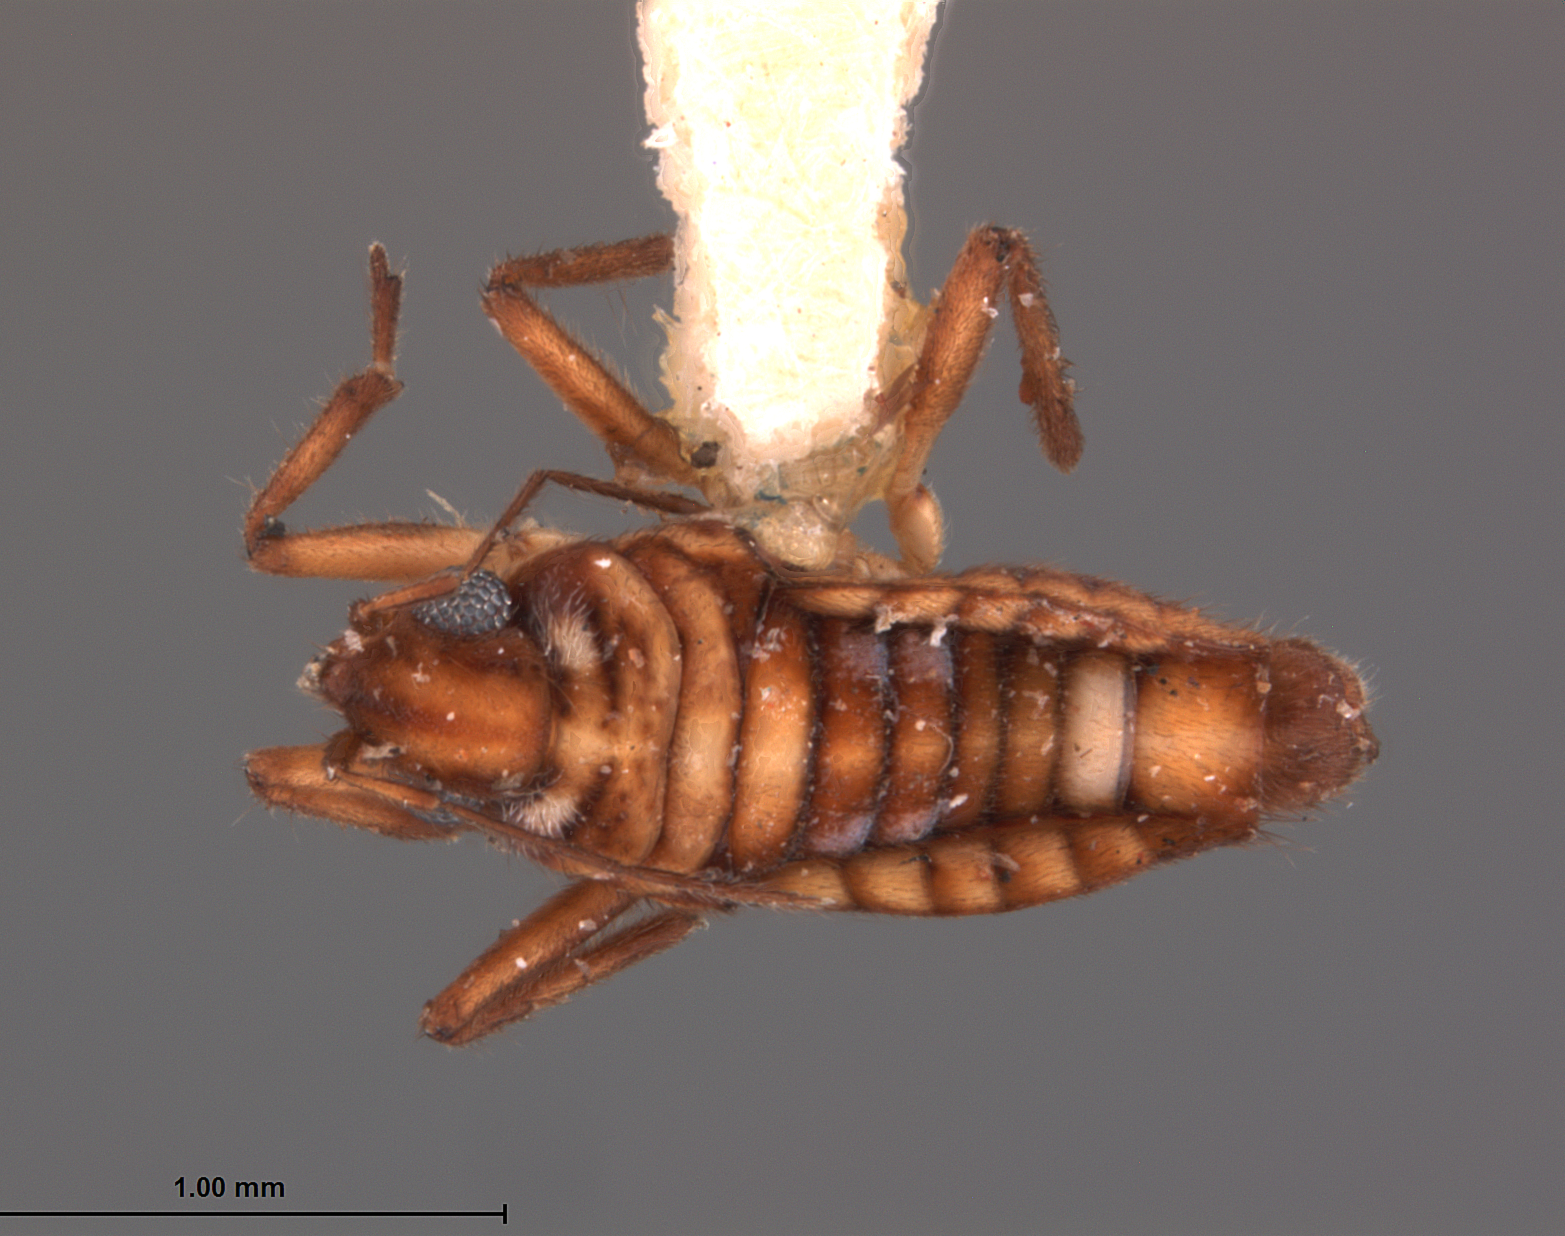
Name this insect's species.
Microvelia tateiana
